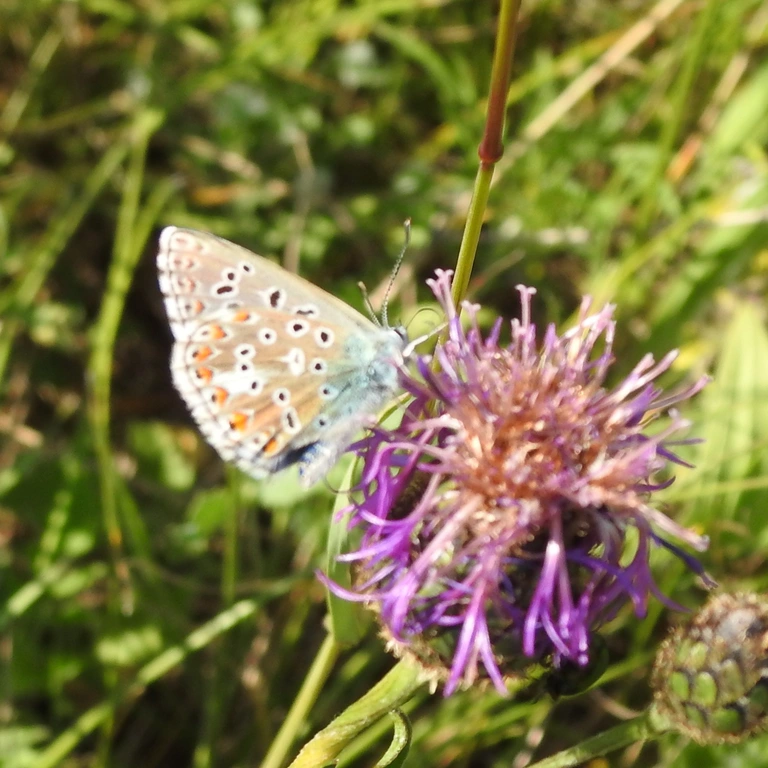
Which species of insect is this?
Lysandra bellargus
